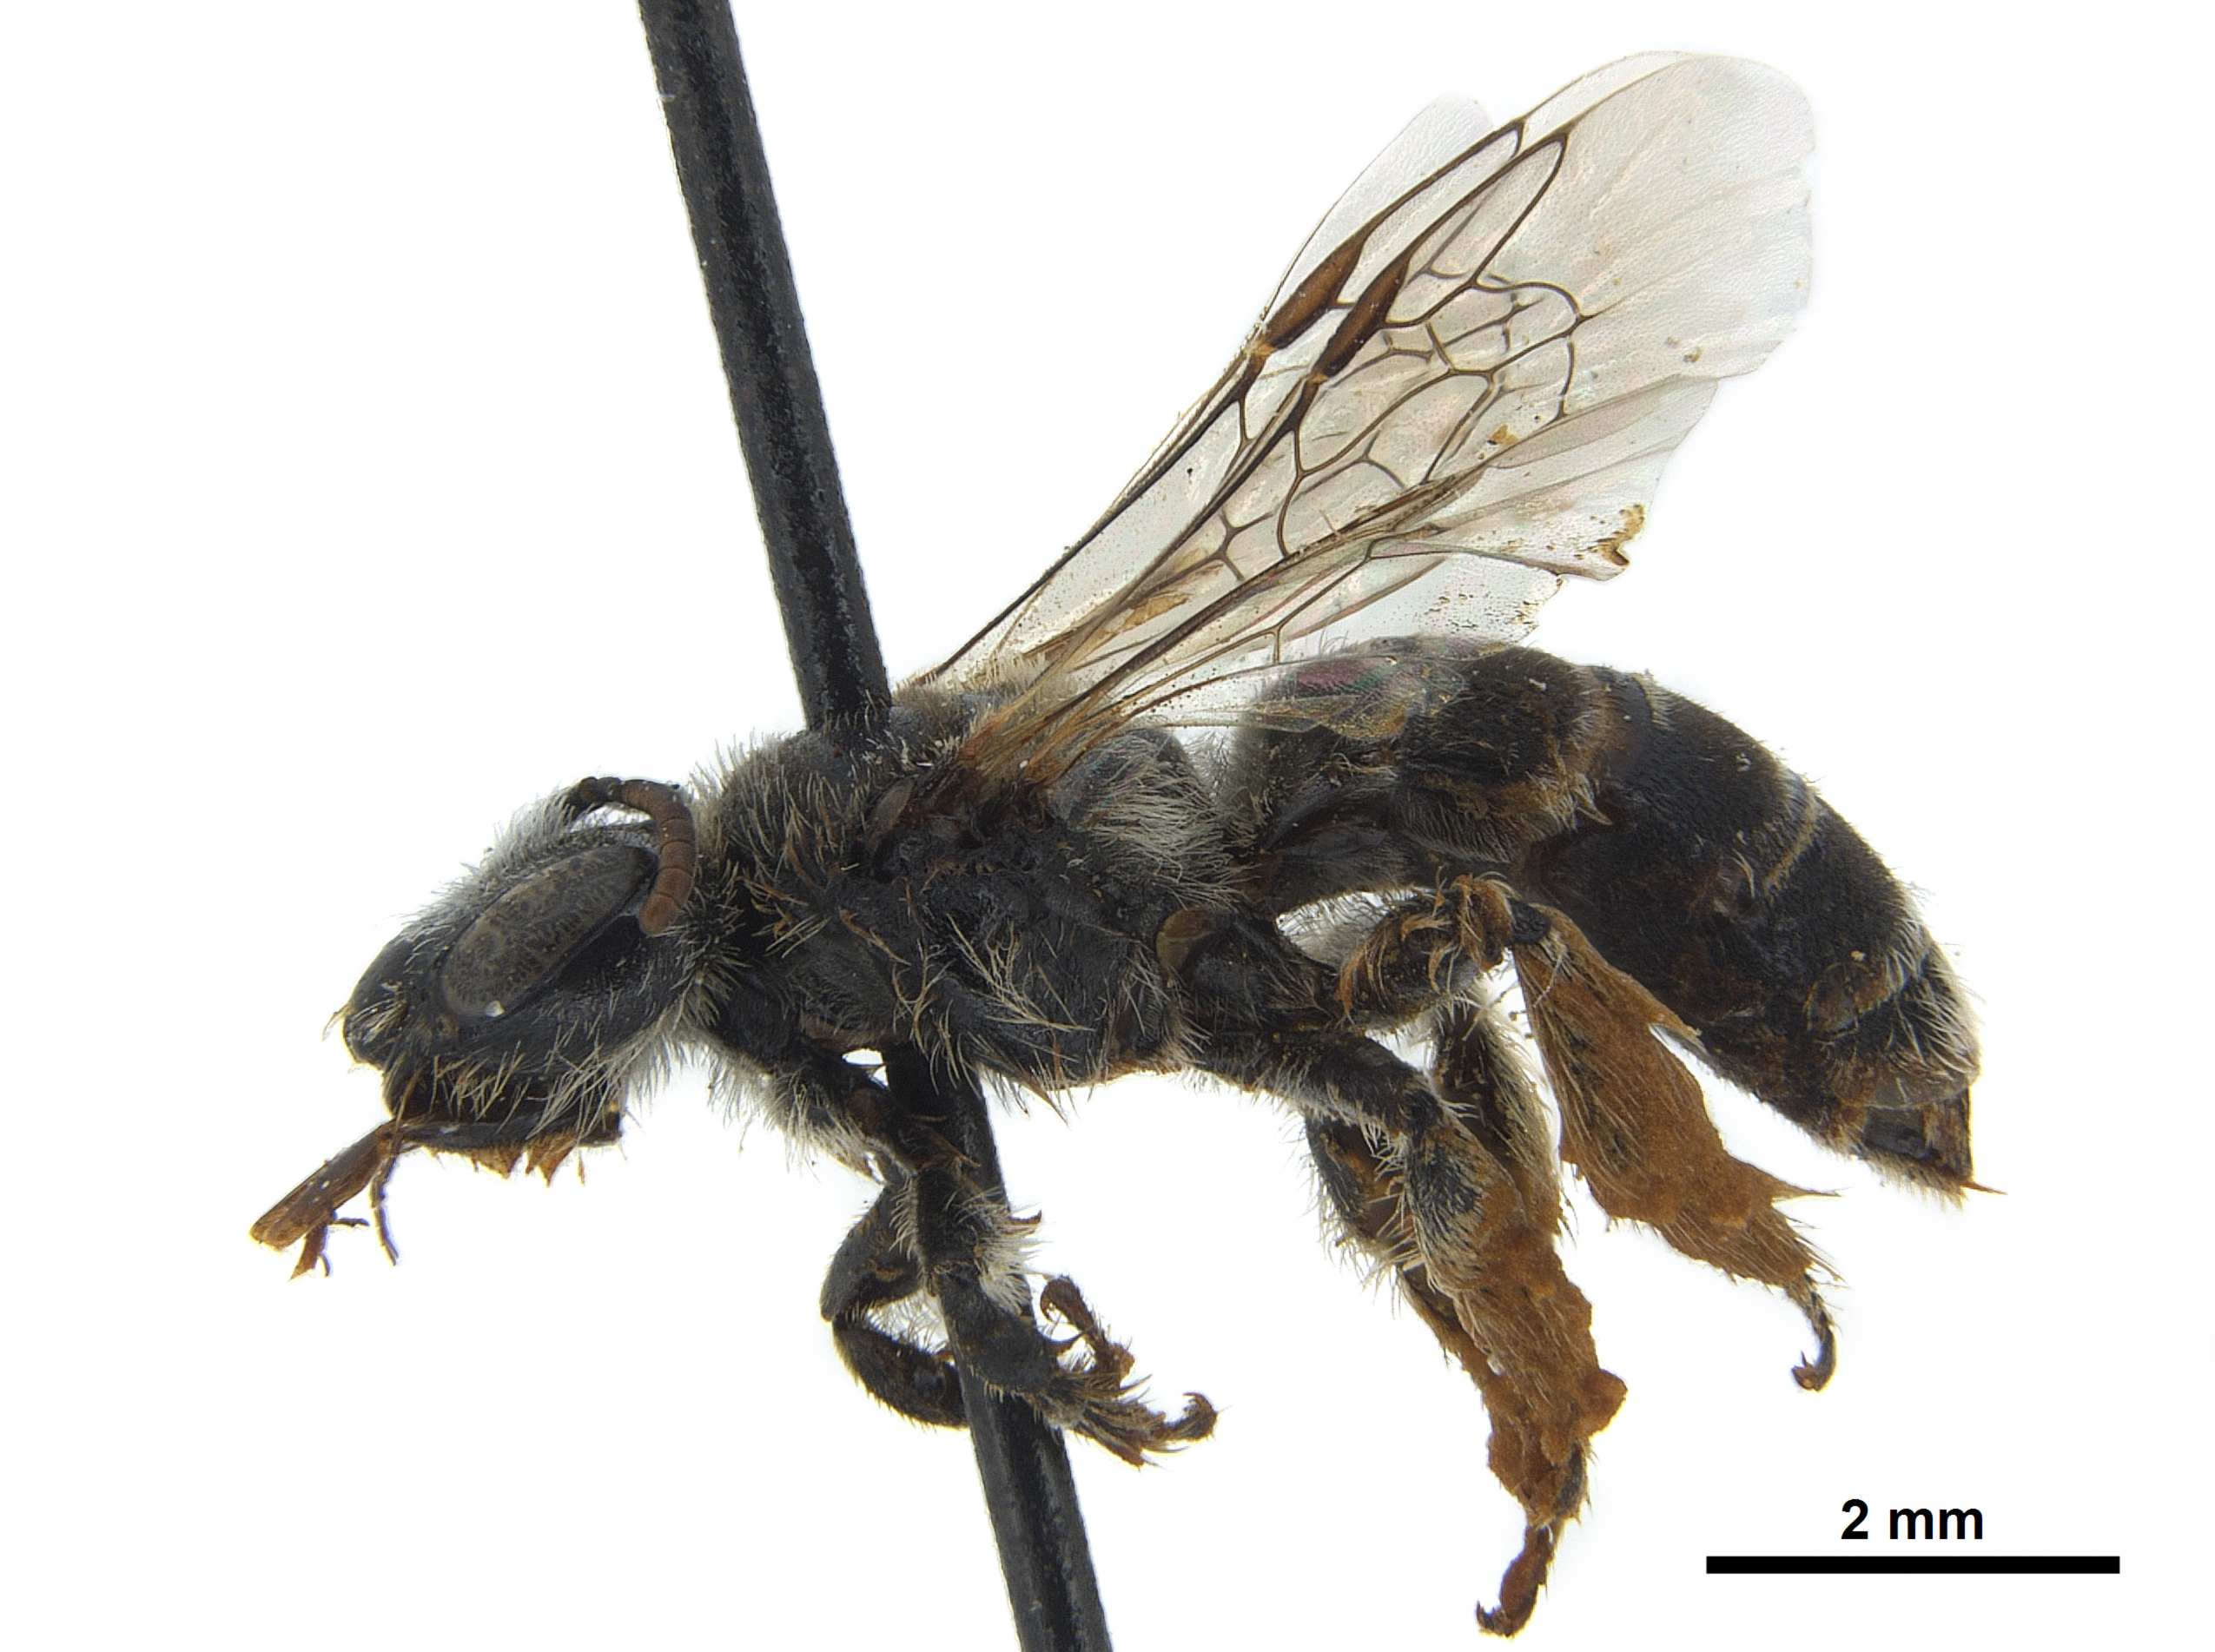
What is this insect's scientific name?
Hesperapis larreae
